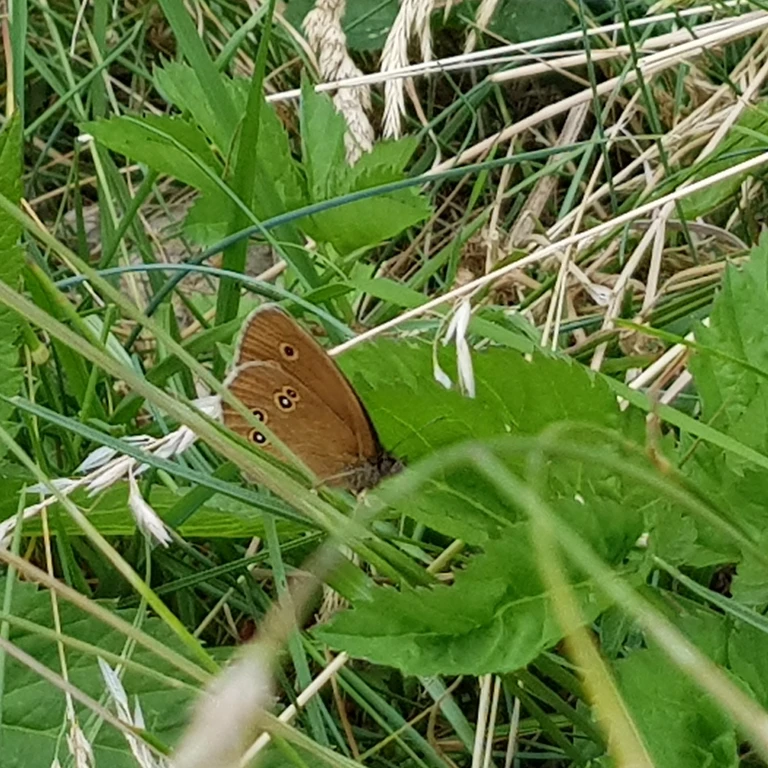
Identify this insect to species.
Aphantopus hyperantus
